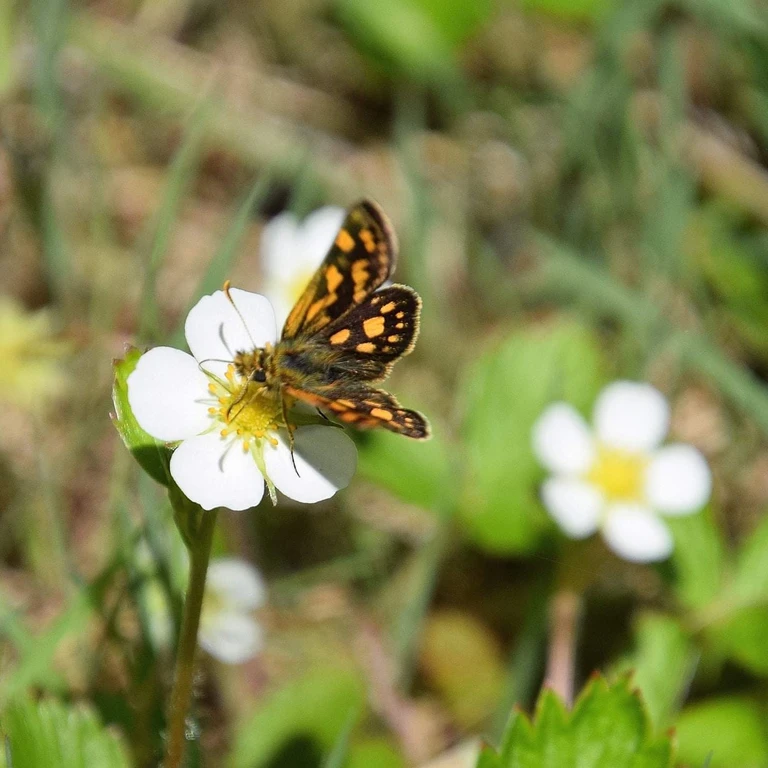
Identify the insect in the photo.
Carterocephalus palaemon
